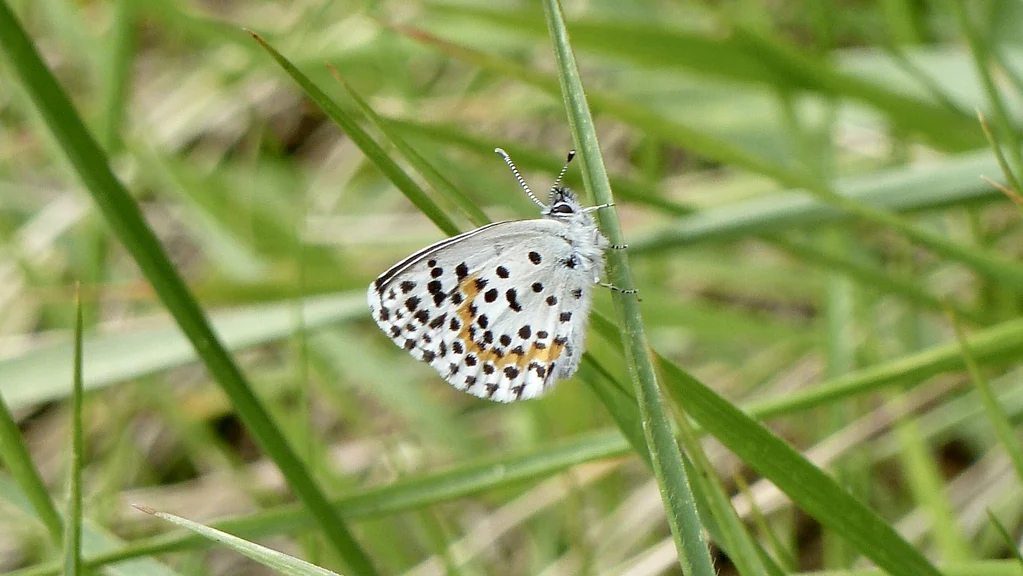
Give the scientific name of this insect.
Scolitantides orion
